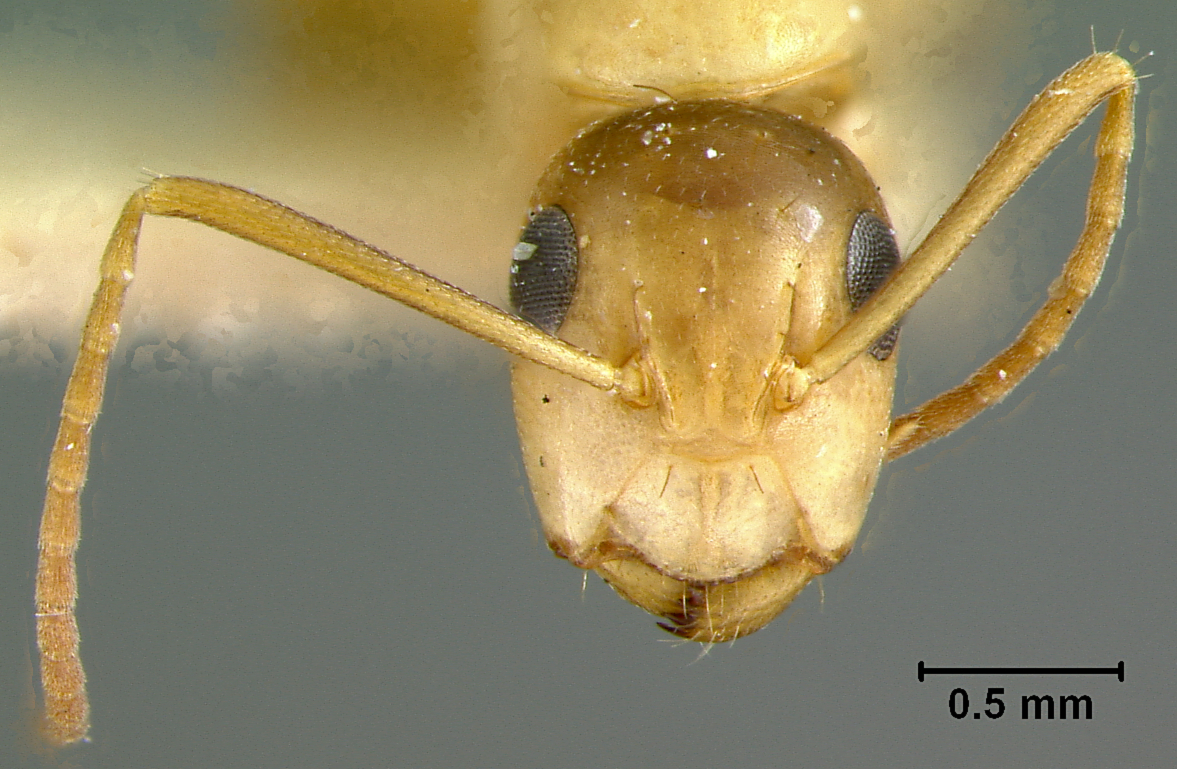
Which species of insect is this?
Camponotus macilentus
